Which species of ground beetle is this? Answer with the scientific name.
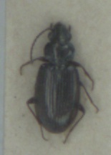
Bembidion aeneum
